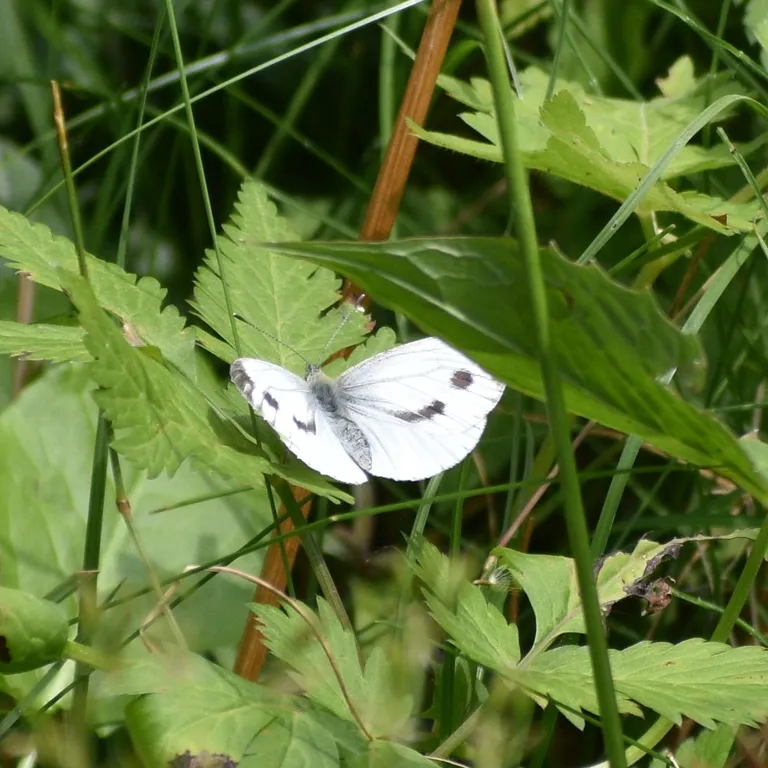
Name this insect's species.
Pieris napi
